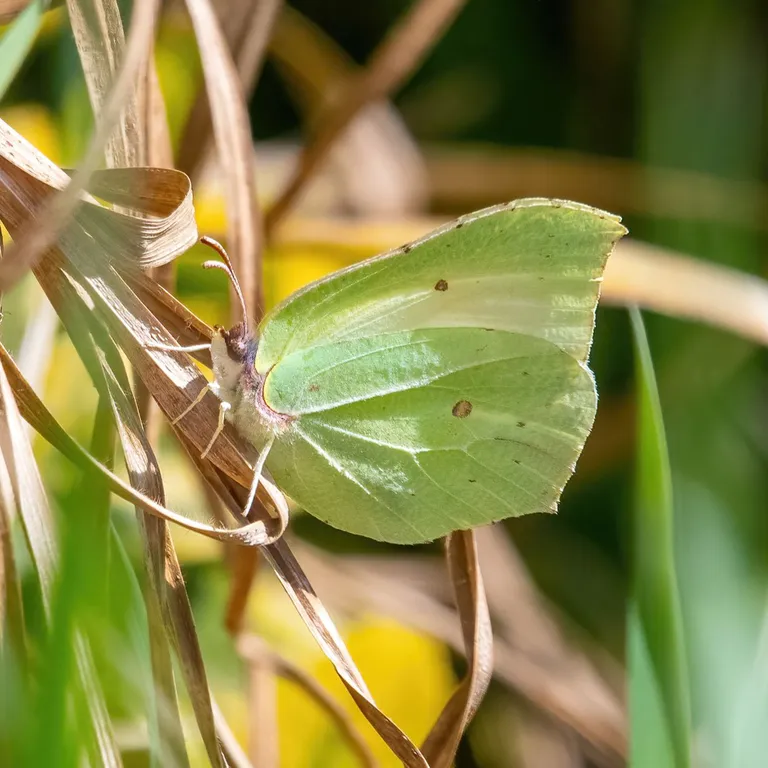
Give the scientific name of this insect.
Gonepteryx rhamni
